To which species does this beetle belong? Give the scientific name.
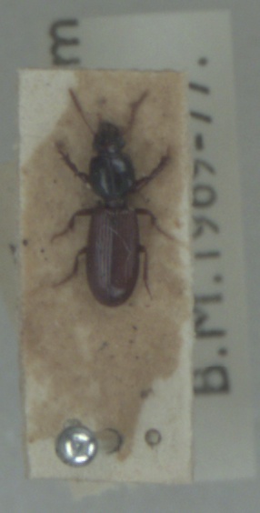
Clivina collaris
